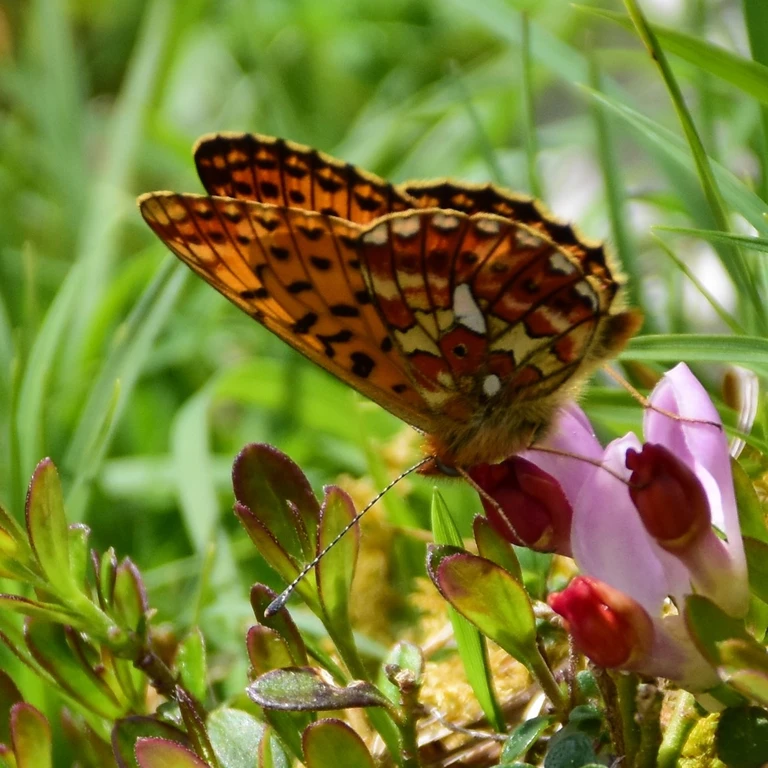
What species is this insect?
Boloria euphrosyne (also Clossiana euphrosyne)
